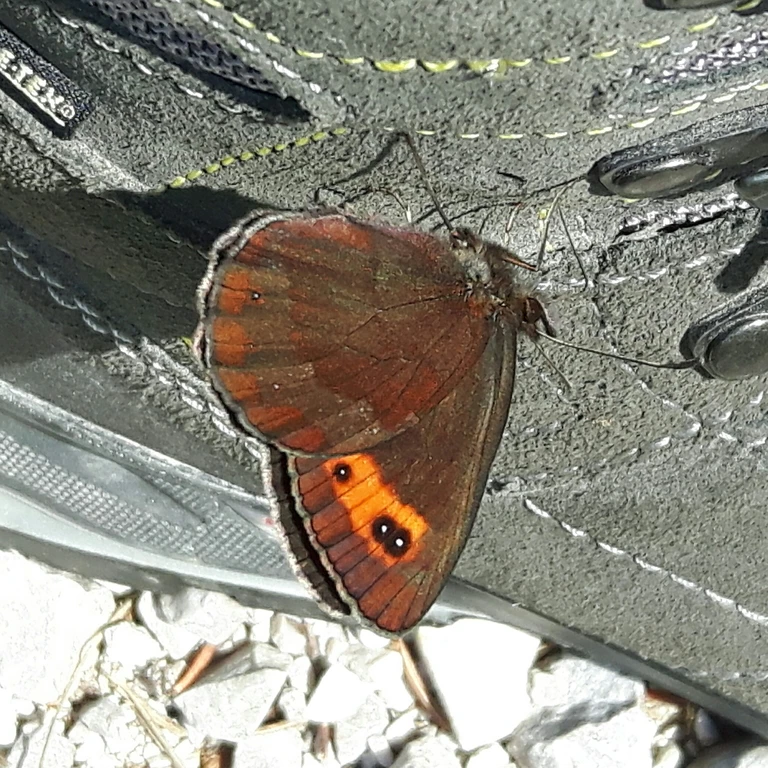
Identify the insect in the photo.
Erebia aethiops
